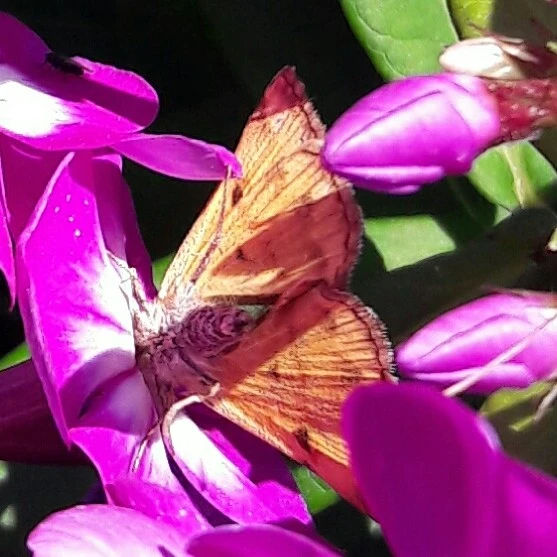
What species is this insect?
Euclidia glyphica
